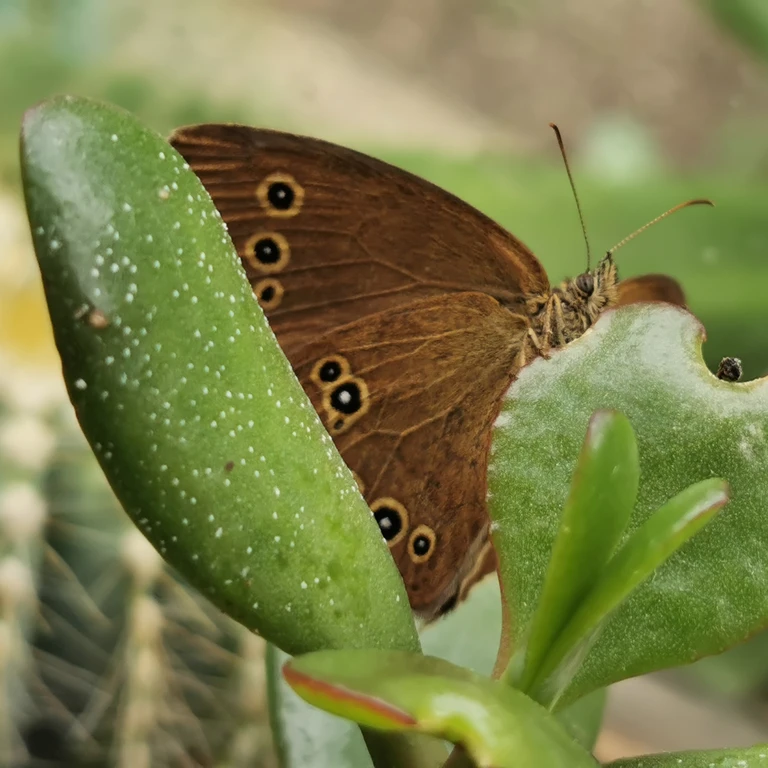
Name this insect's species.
Aphantopus hyperantus
